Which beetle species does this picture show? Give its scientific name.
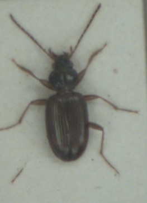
Bembidion lunatum
